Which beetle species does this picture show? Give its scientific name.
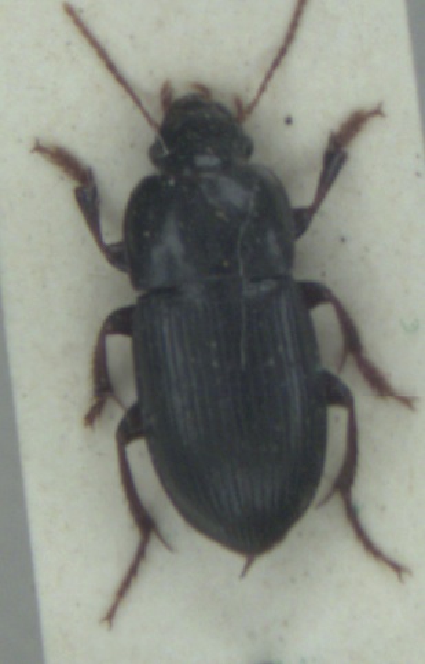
Harpalus tardus
